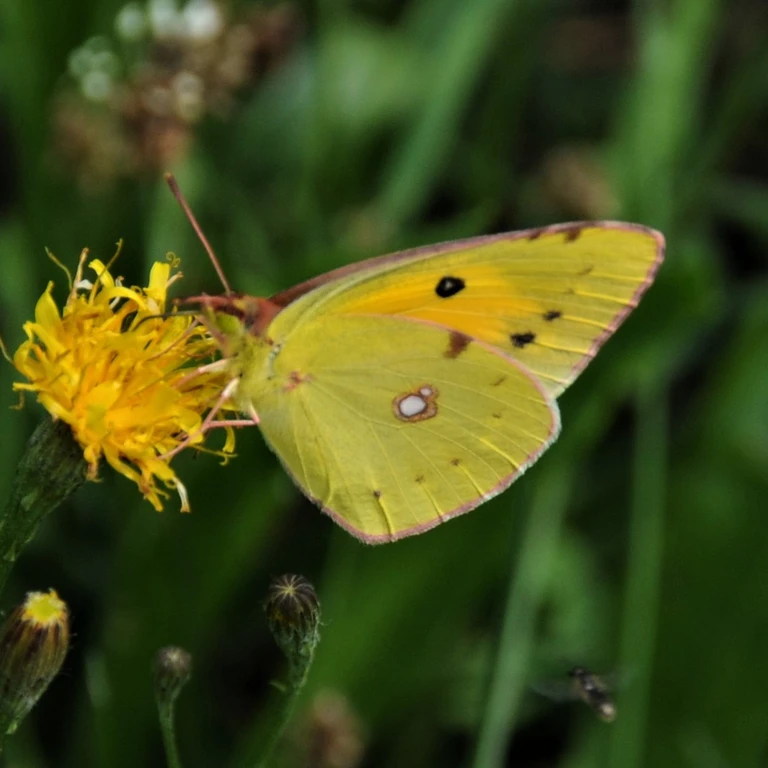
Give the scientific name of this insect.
Colias croceus
